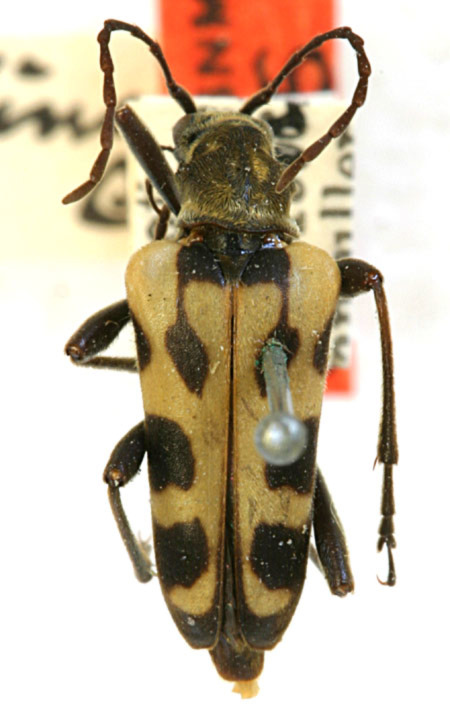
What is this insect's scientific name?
Evodinus carolinensis (also Evodinus monticola)
